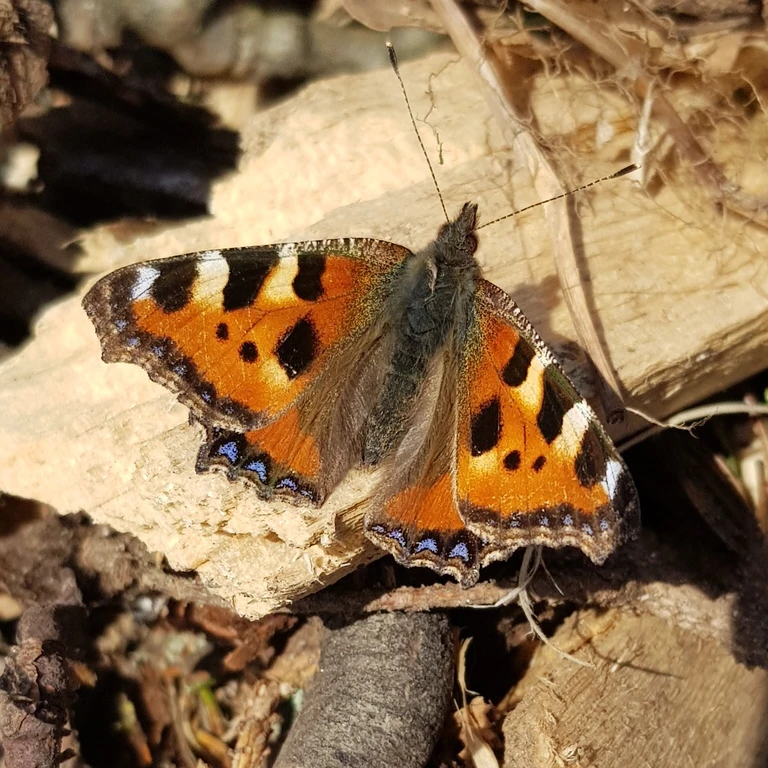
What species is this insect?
Aglais urticae
